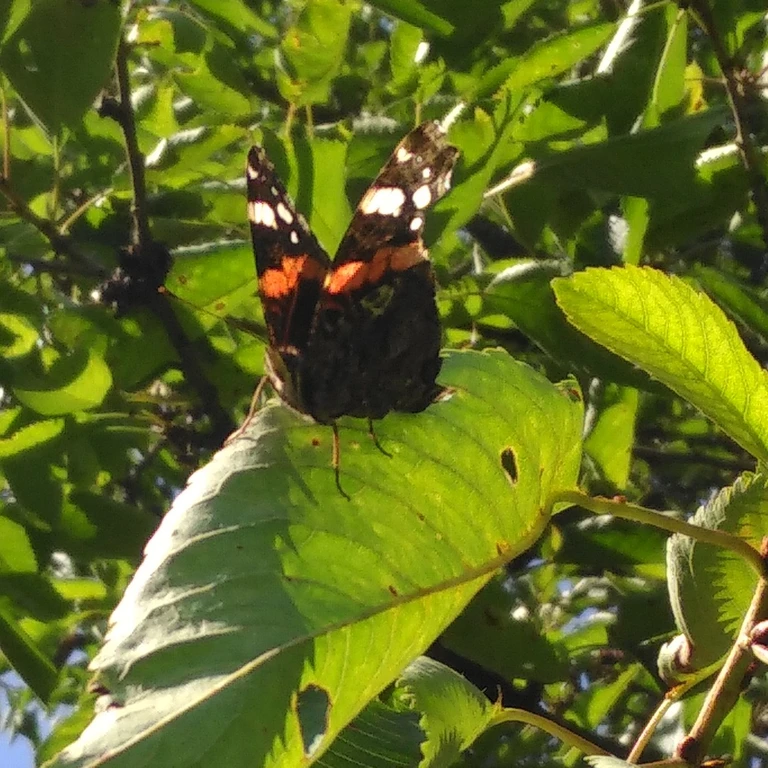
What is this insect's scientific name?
Vanessa atalanta
